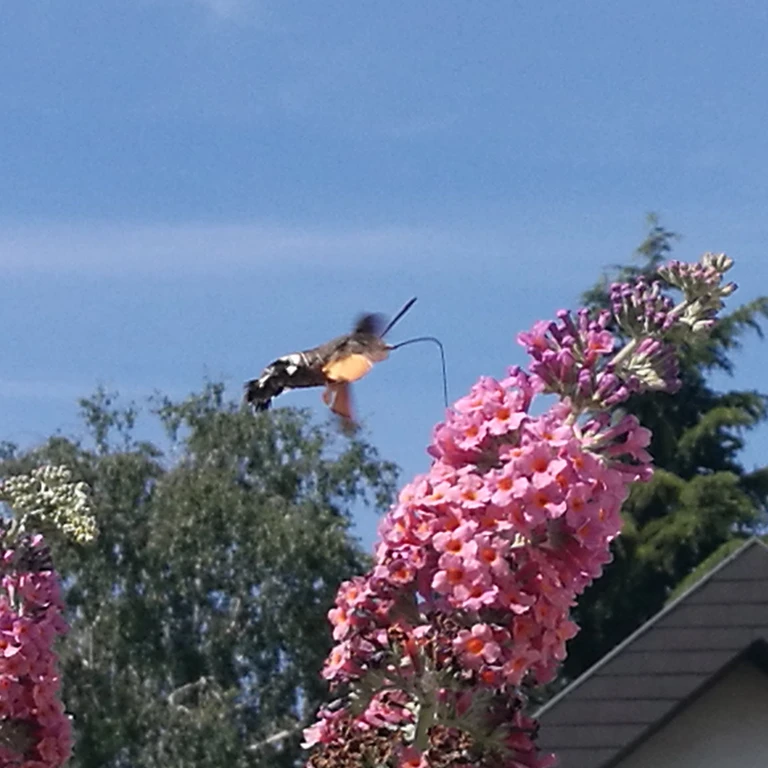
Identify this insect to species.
Macroglossum stellatarum
